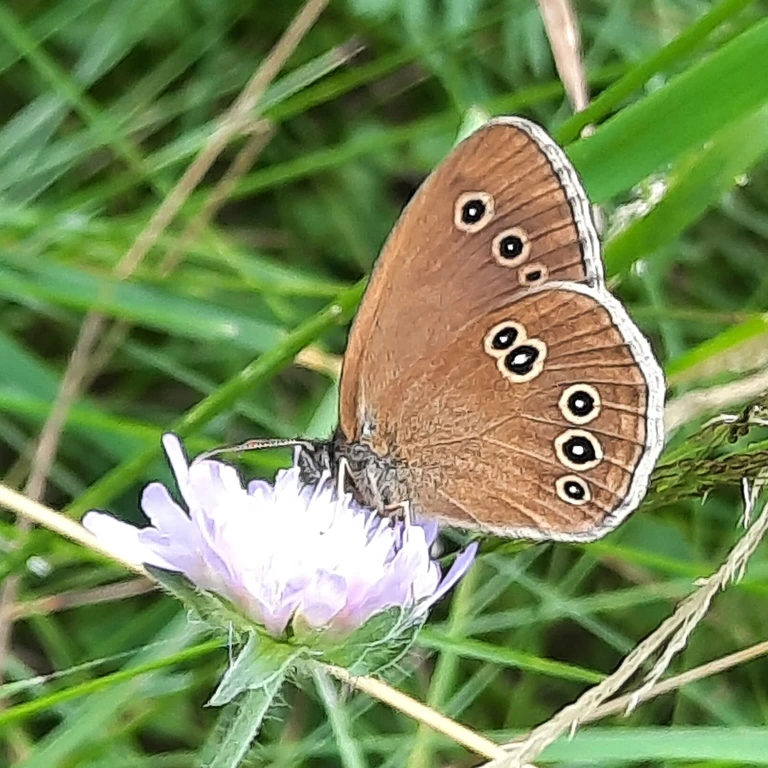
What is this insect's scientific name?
Aphantopus hyperantus
